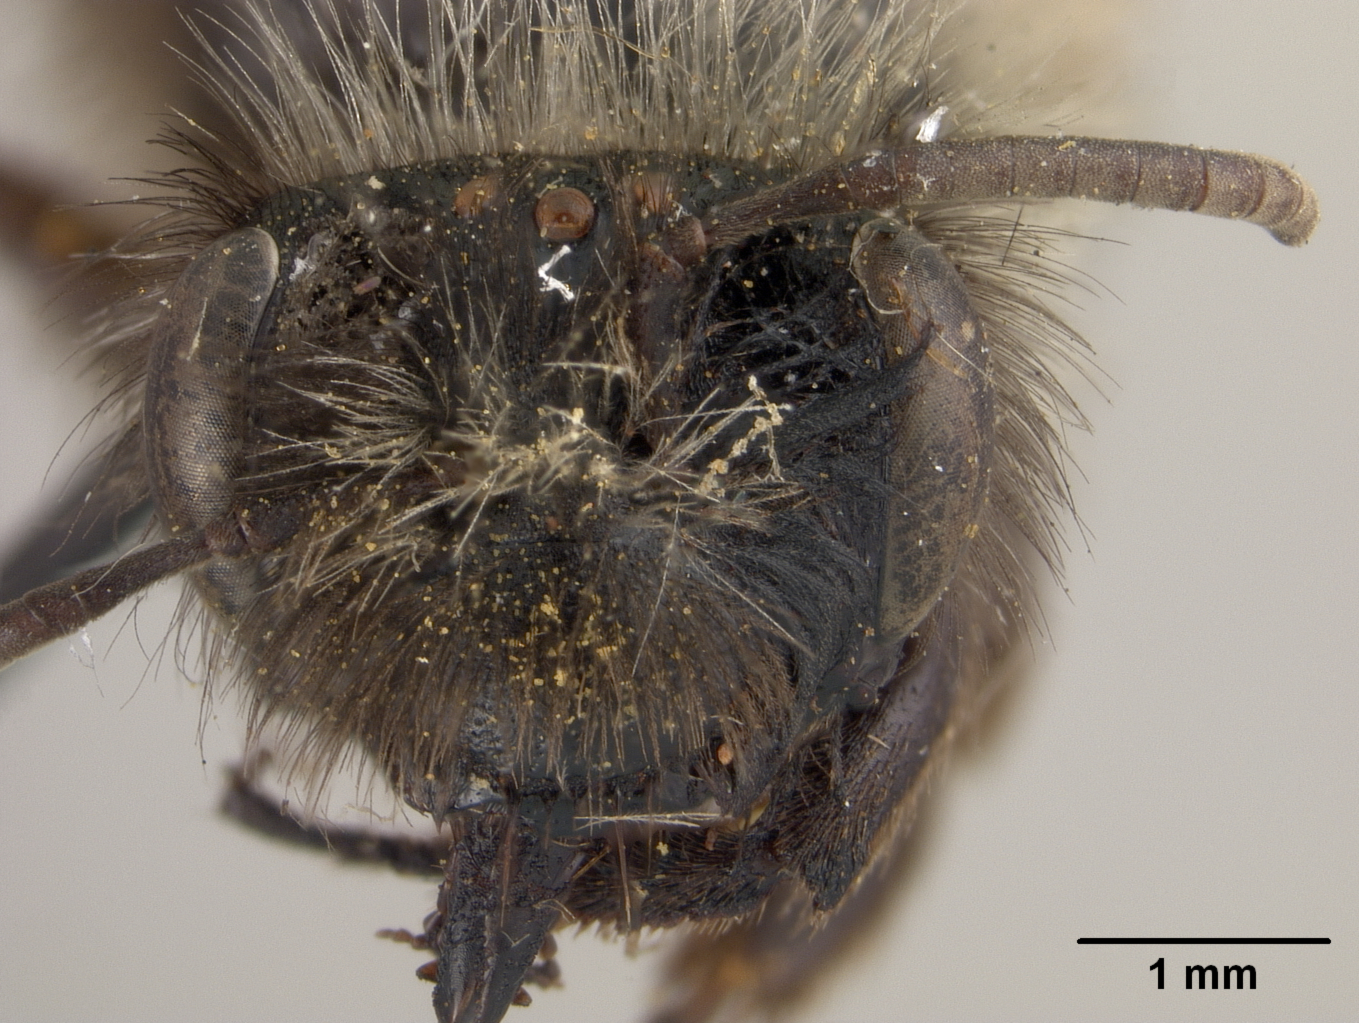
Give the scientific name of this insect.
Andrena pyrrhacita
